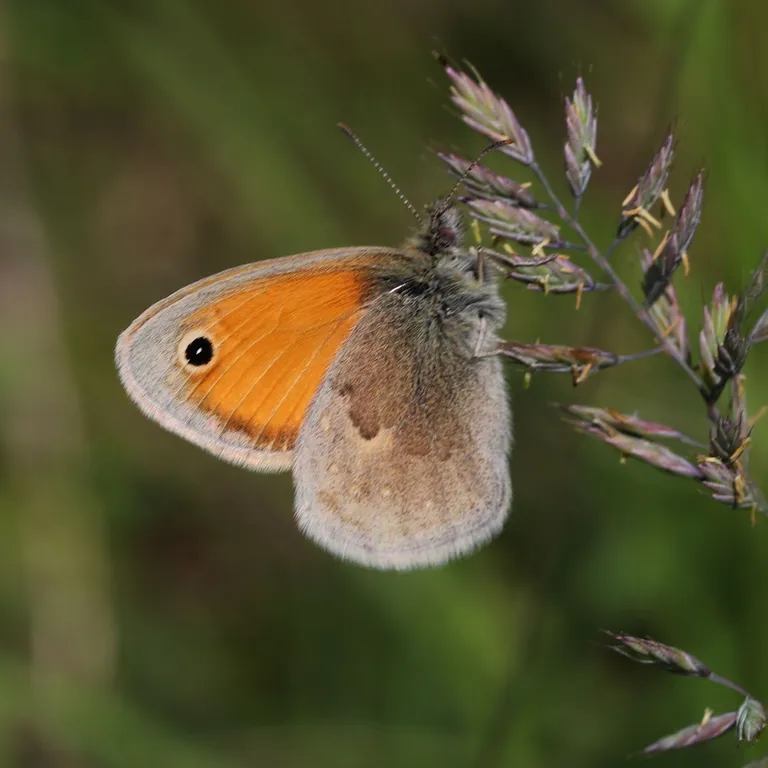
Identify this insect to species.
Coenonympha pamphilus
